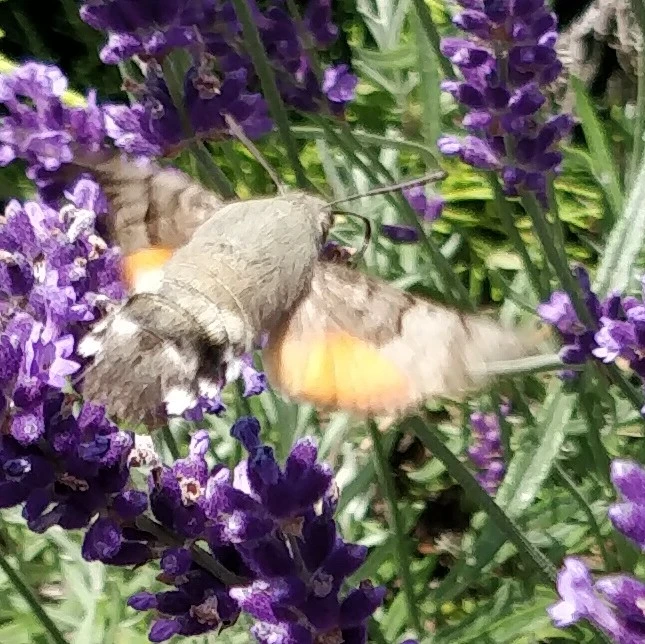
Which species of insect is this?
Macroglossum stellatarum
